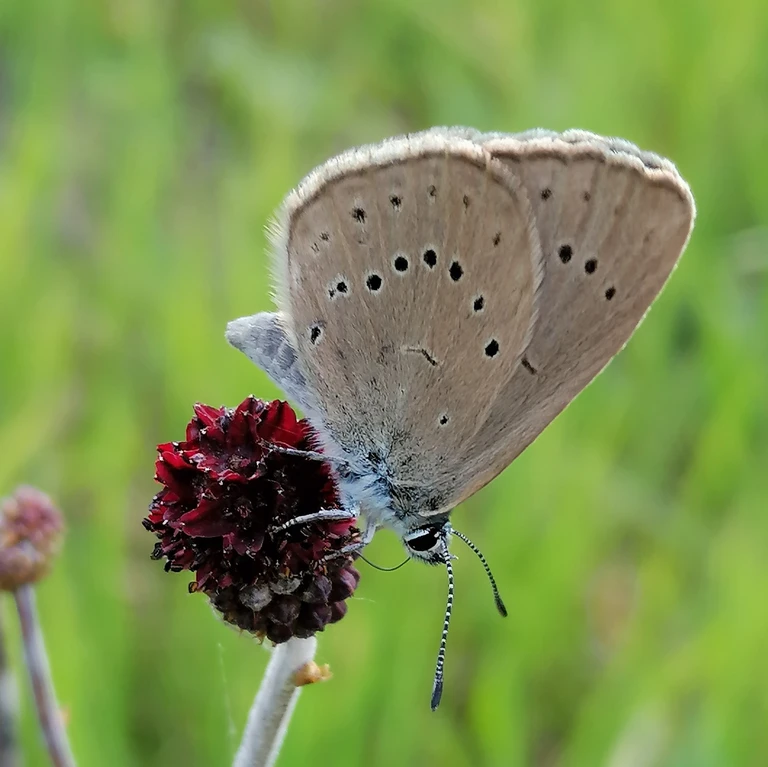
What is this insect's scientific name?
Phengaris teleius
